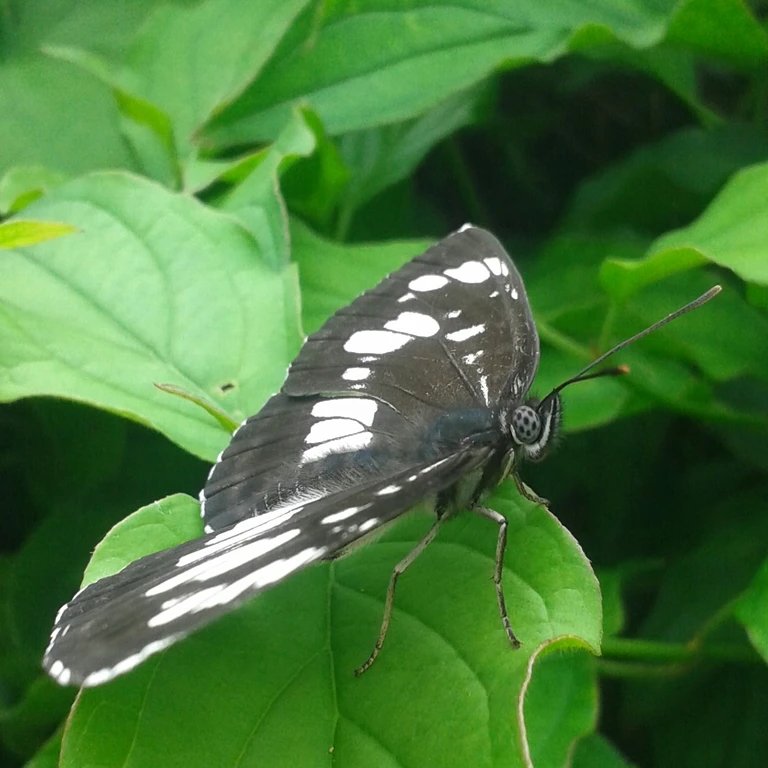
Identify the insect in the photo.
Neptis rivularis
